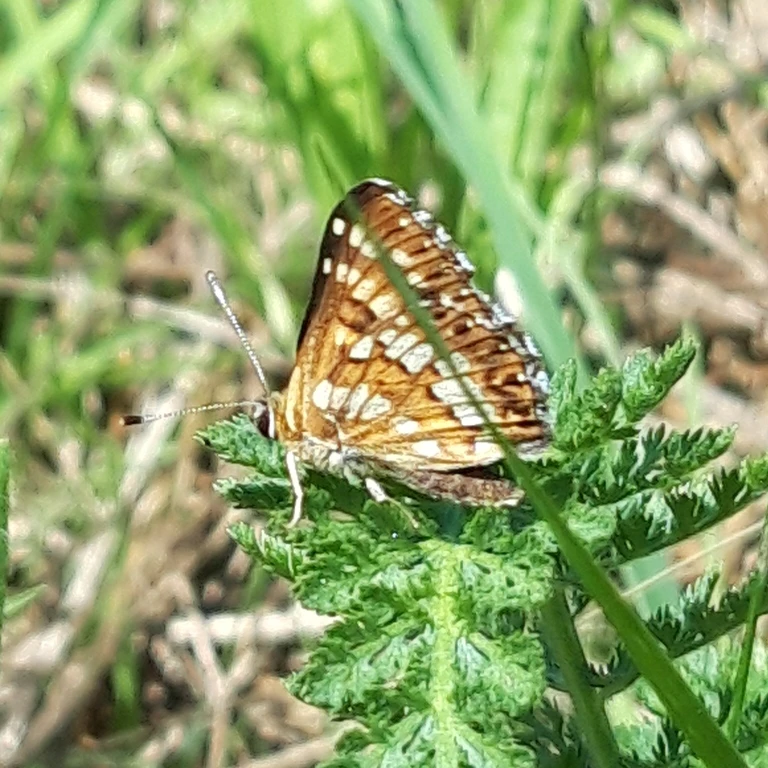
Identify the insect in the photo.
Hamearis lucina
